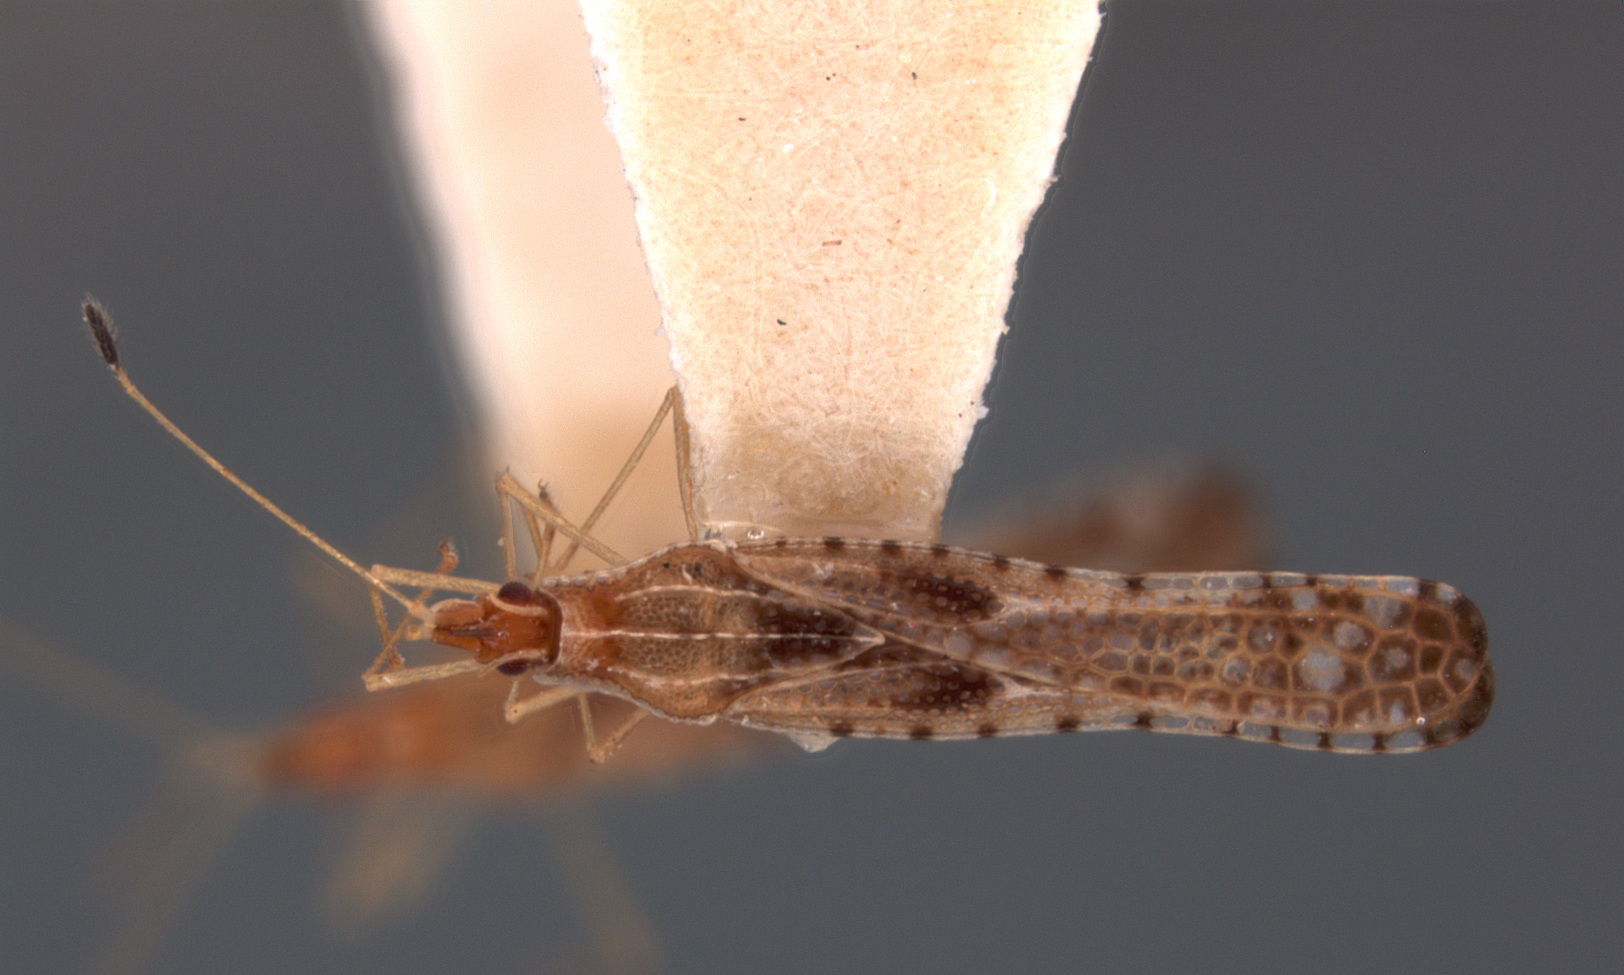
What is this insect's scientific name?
Campylotingis clara
